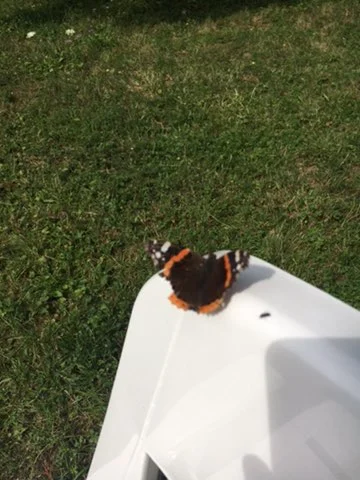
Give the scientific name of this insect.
Vanessa atalanta
